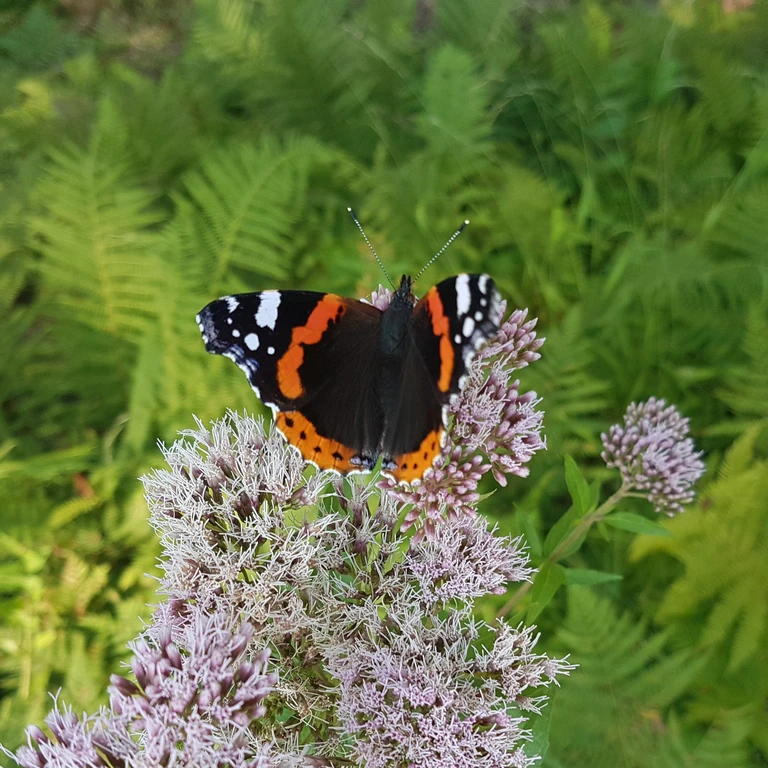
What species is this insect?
Vanessa atalanta
